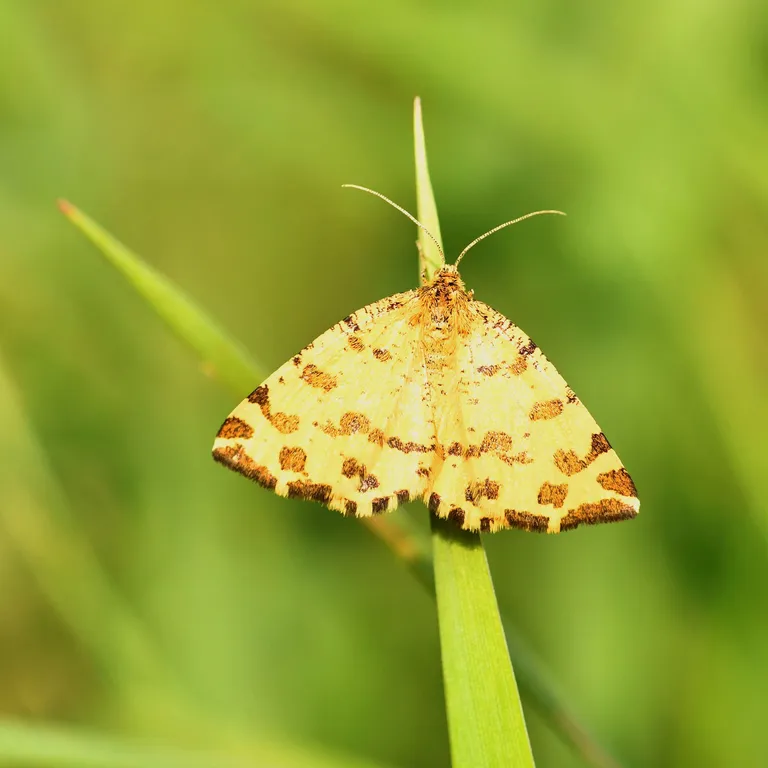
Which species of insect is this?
Pseudopanthera macularia
